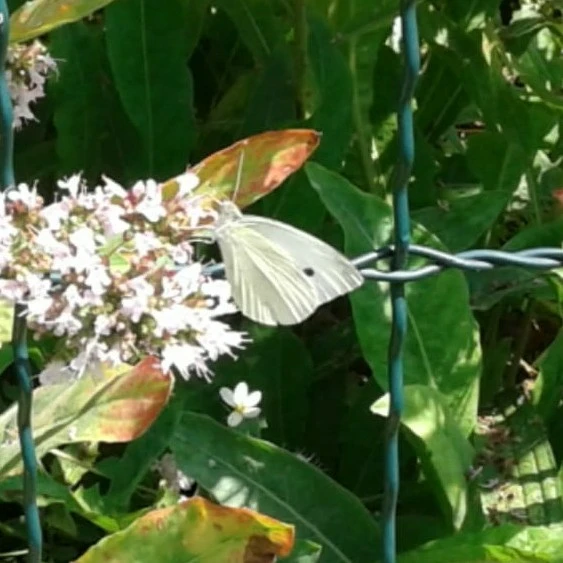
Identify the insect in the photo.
Pieris rapae
